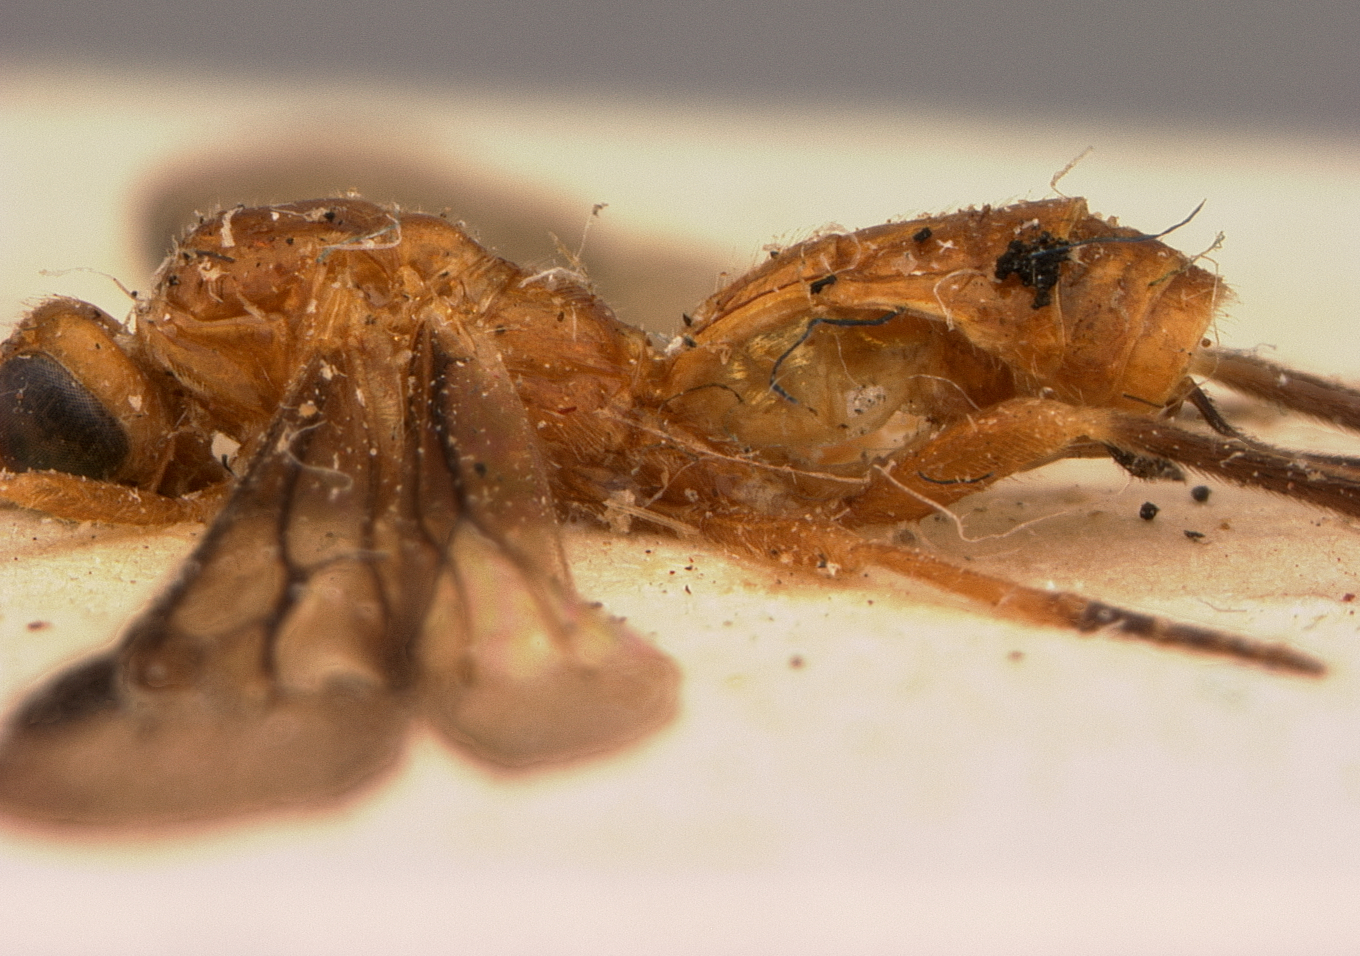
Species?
Melanobracon tibialis
